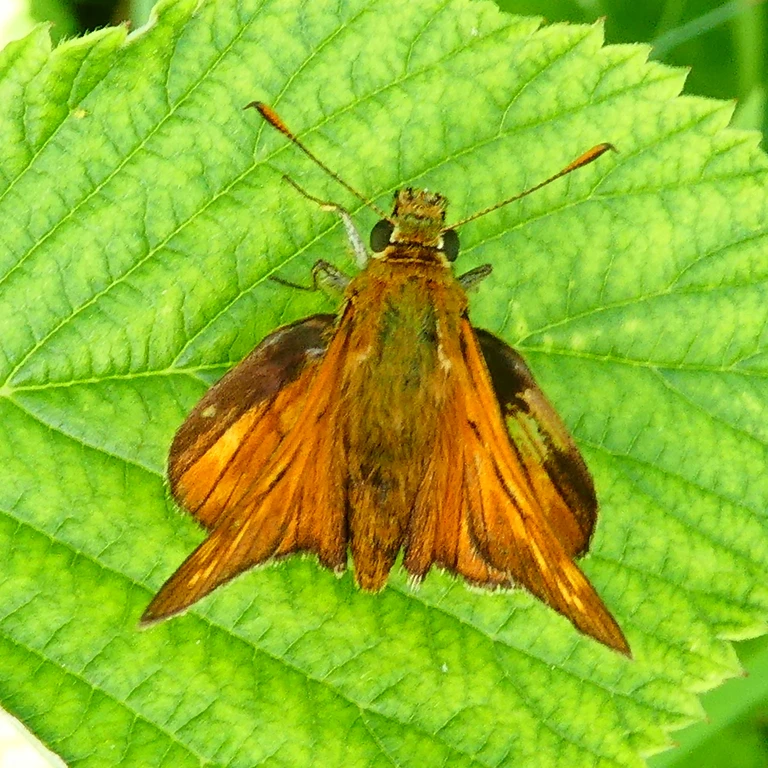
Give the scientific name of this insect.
Ochlodes sylvanus (also Ochlodes venata)
